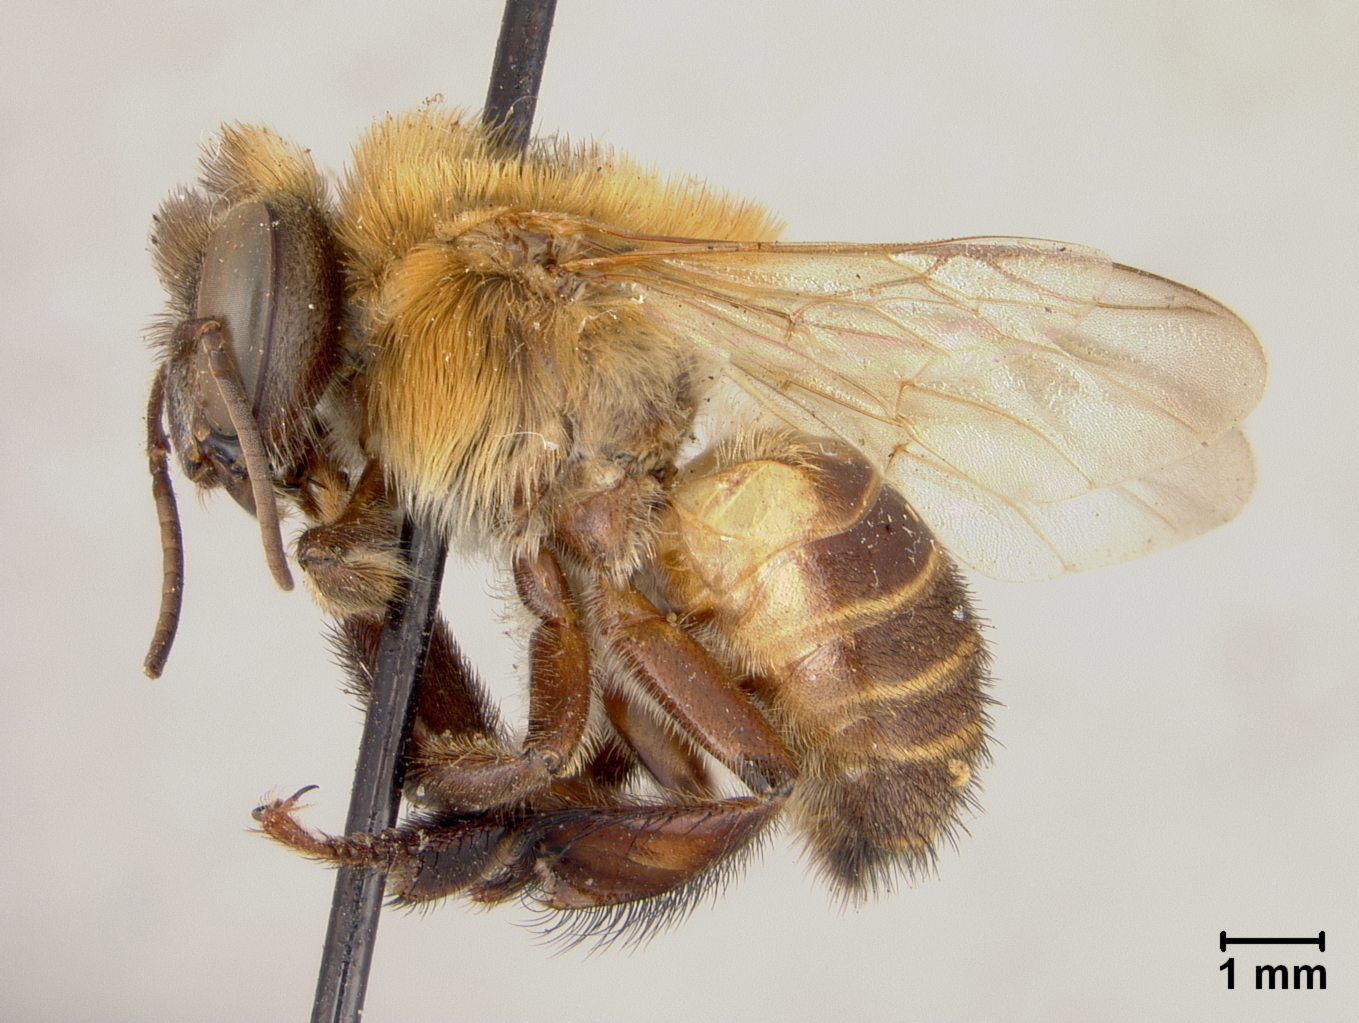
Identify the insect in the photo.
Melipona fasciata
